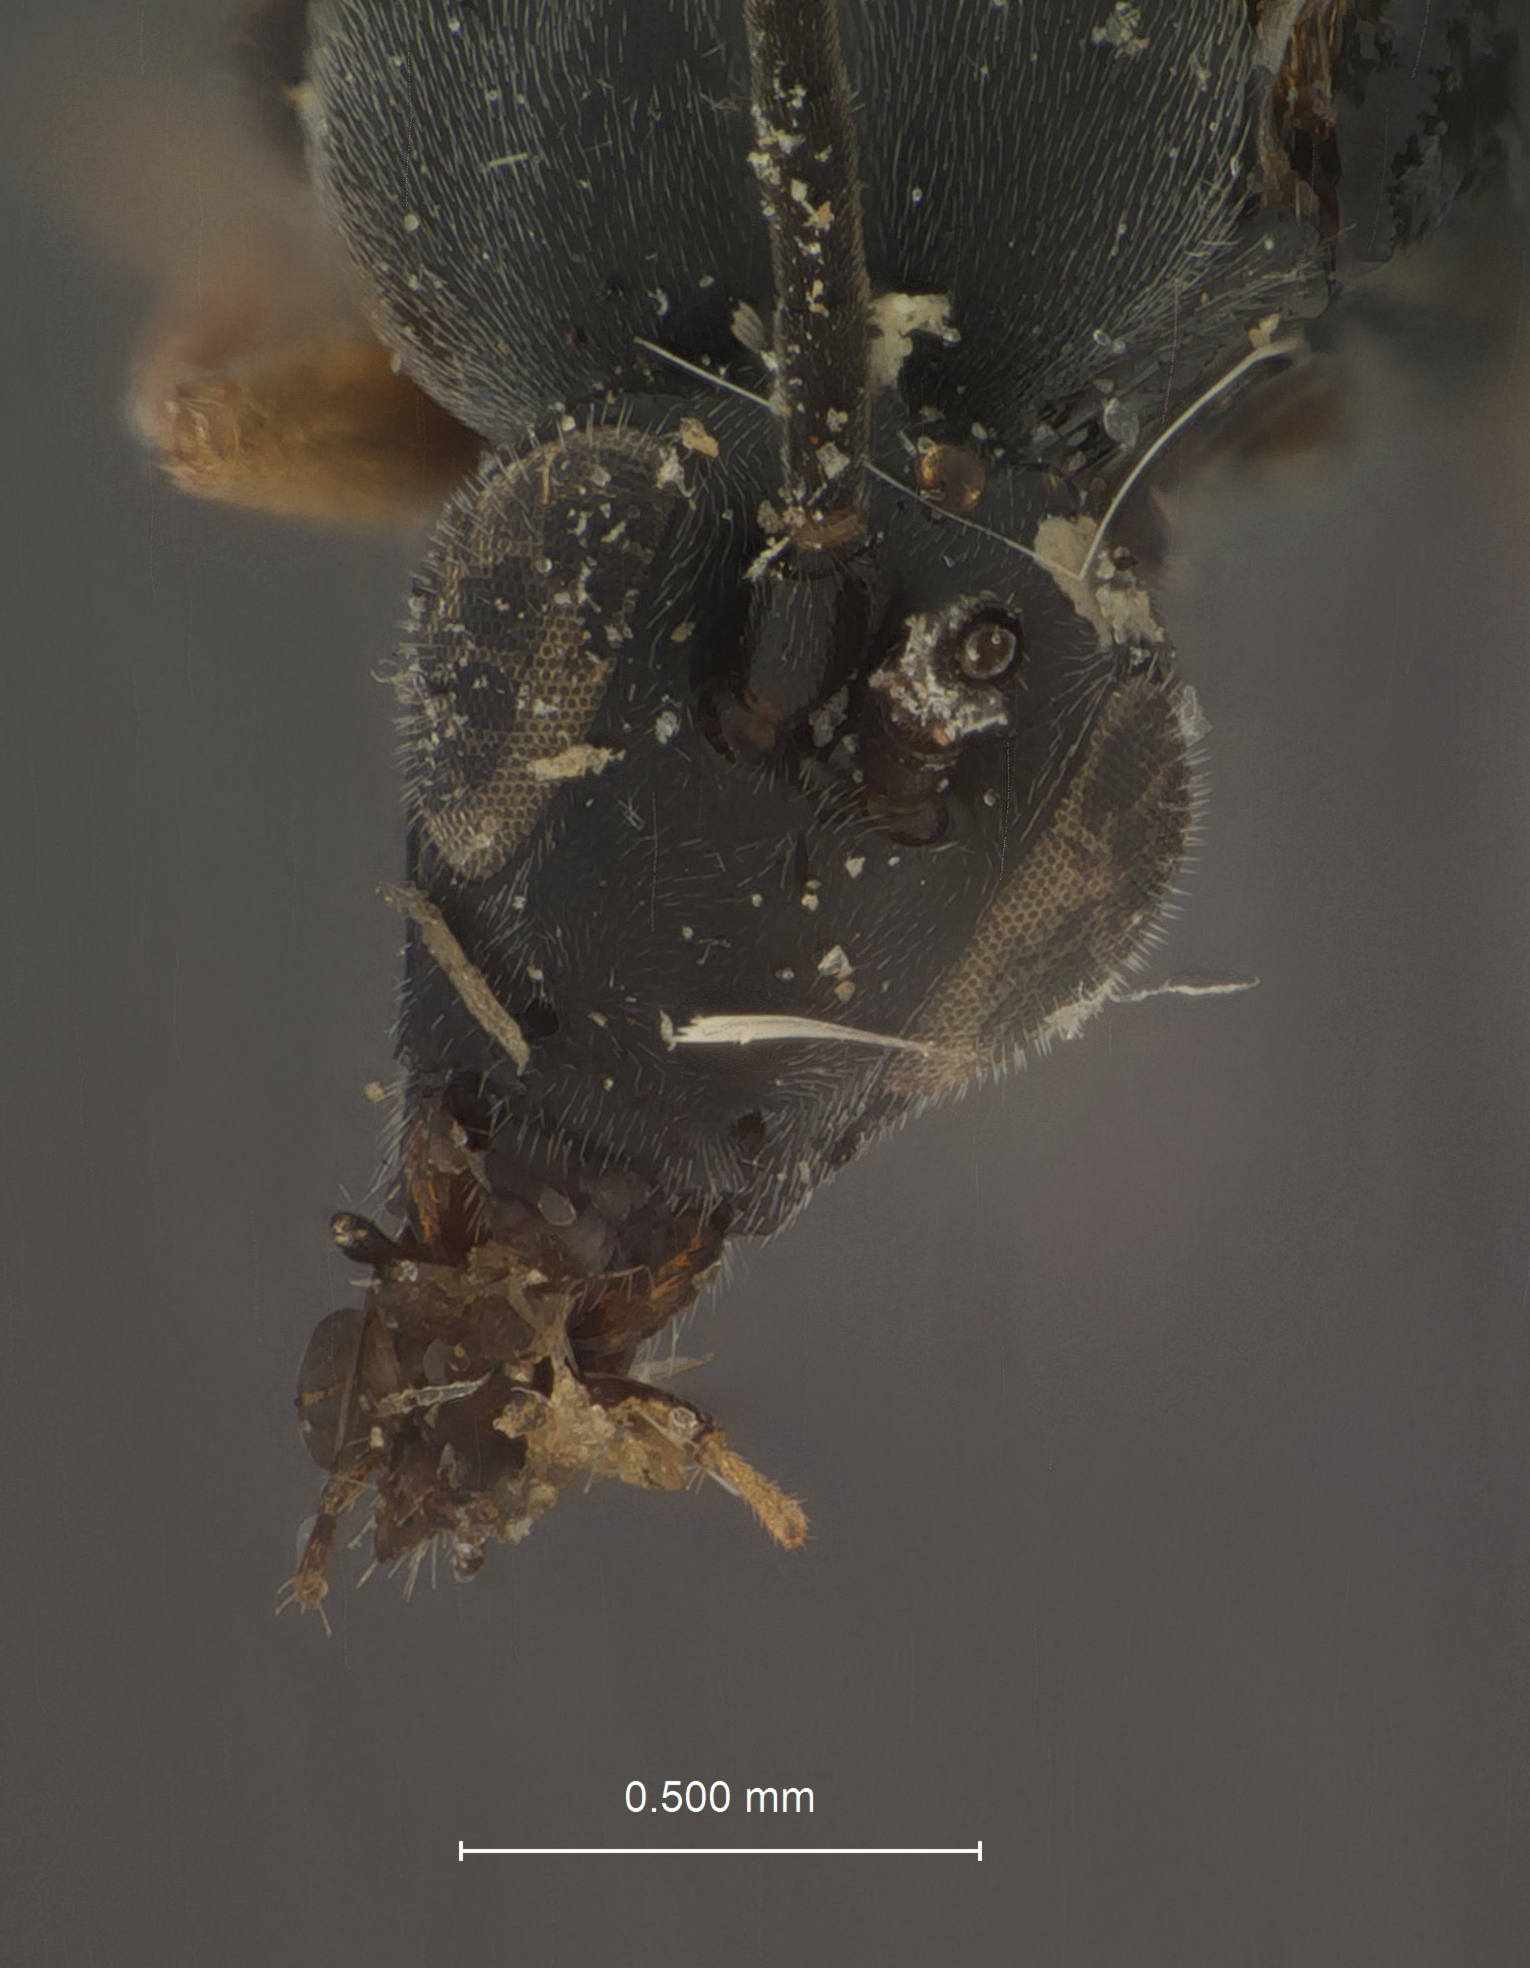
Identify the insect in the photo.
Apanteles dakotae
